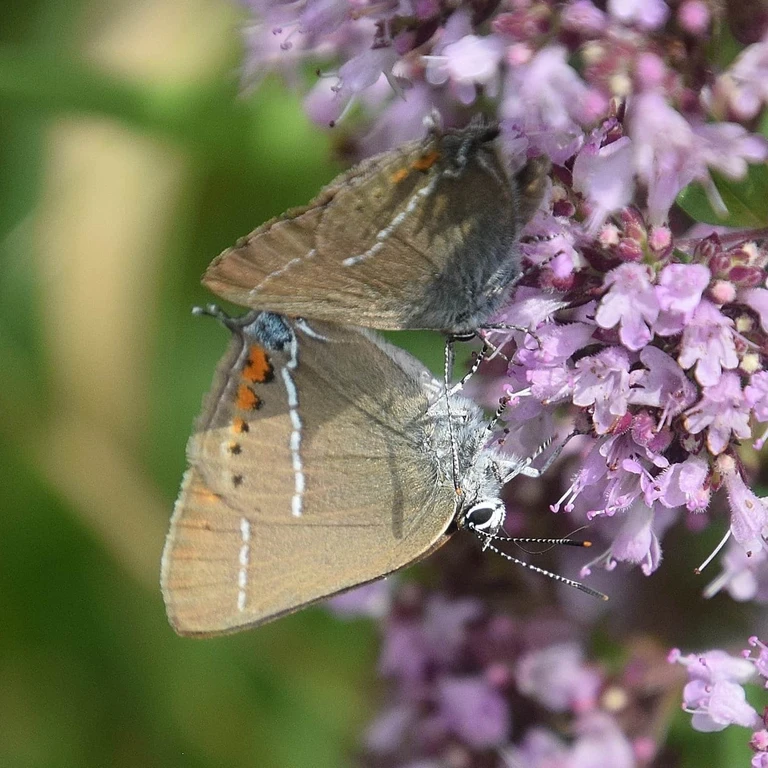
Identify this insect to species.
Satyrium spini (also Tuttiola spini)
